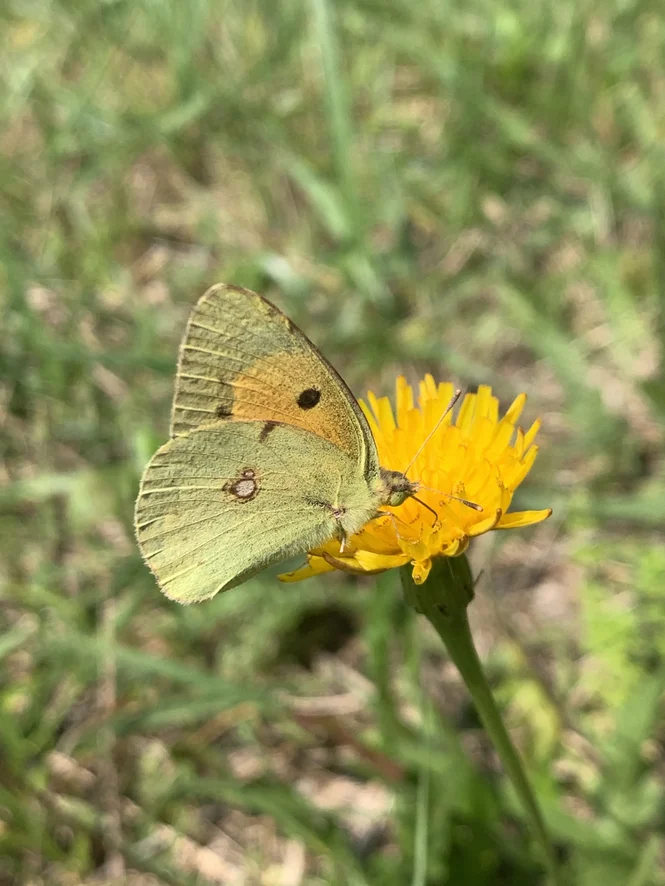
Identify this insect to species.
Colias croceus
